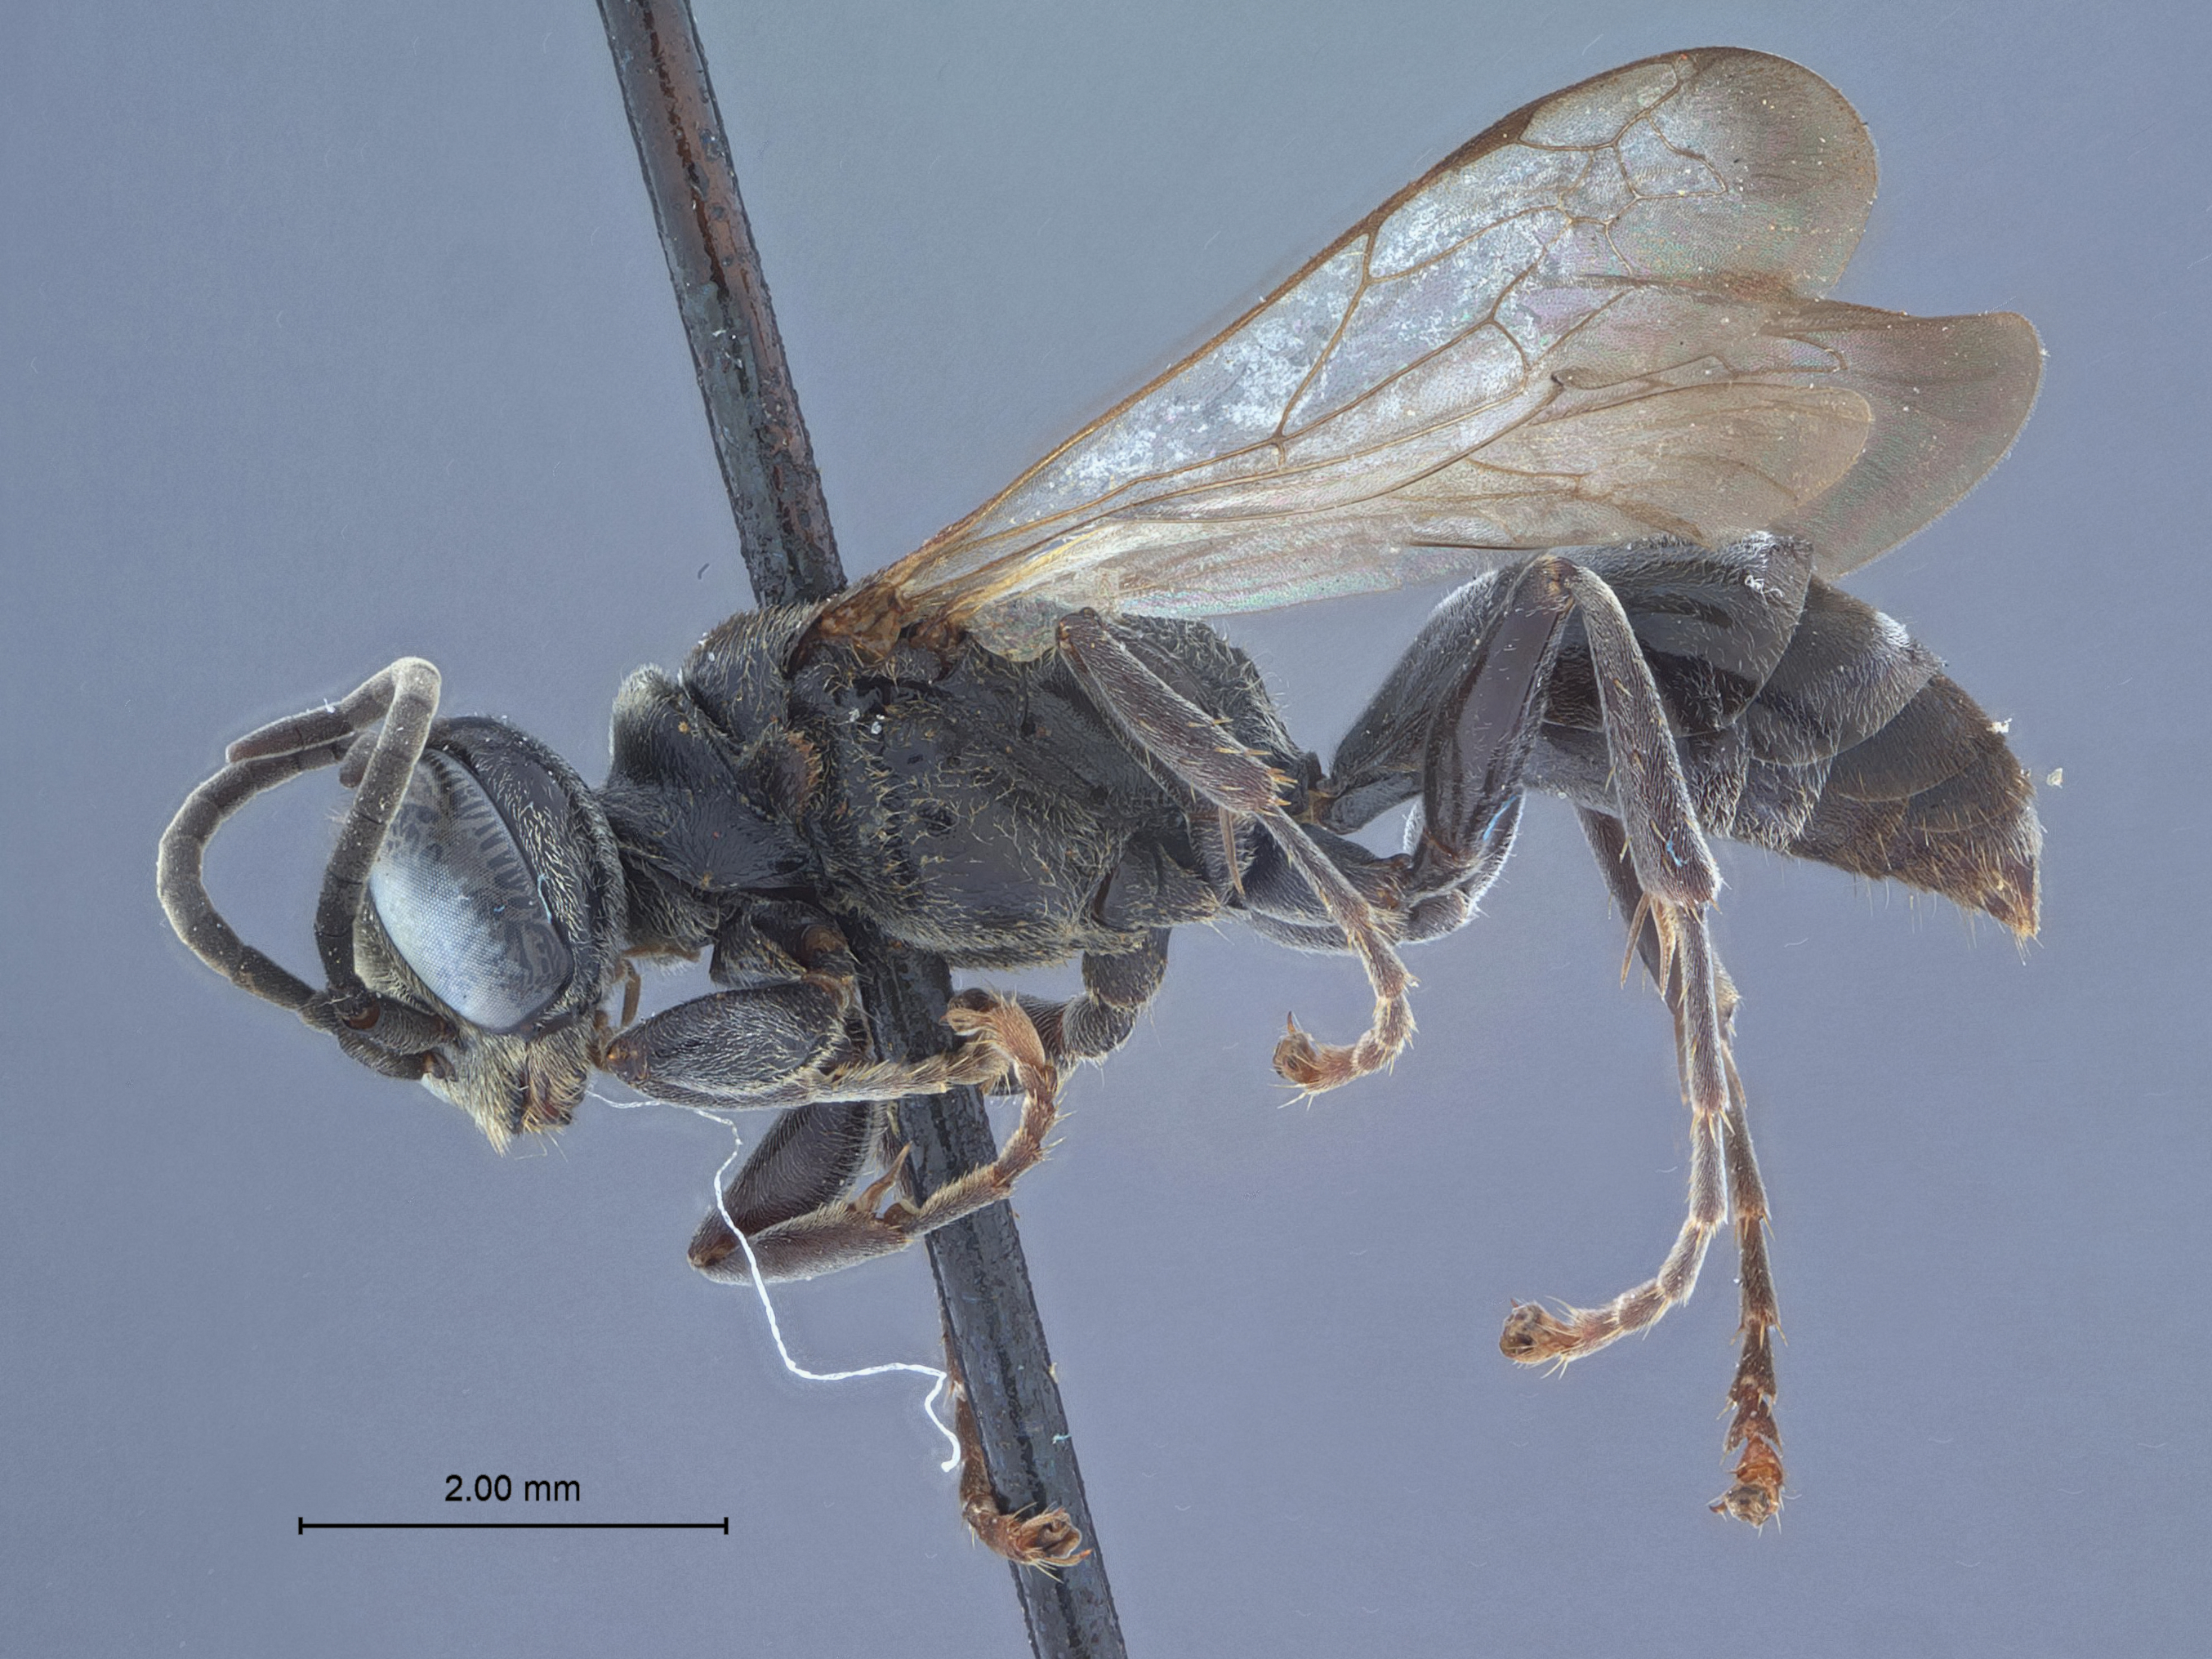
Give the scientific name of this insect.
Lyroda cockerelli
